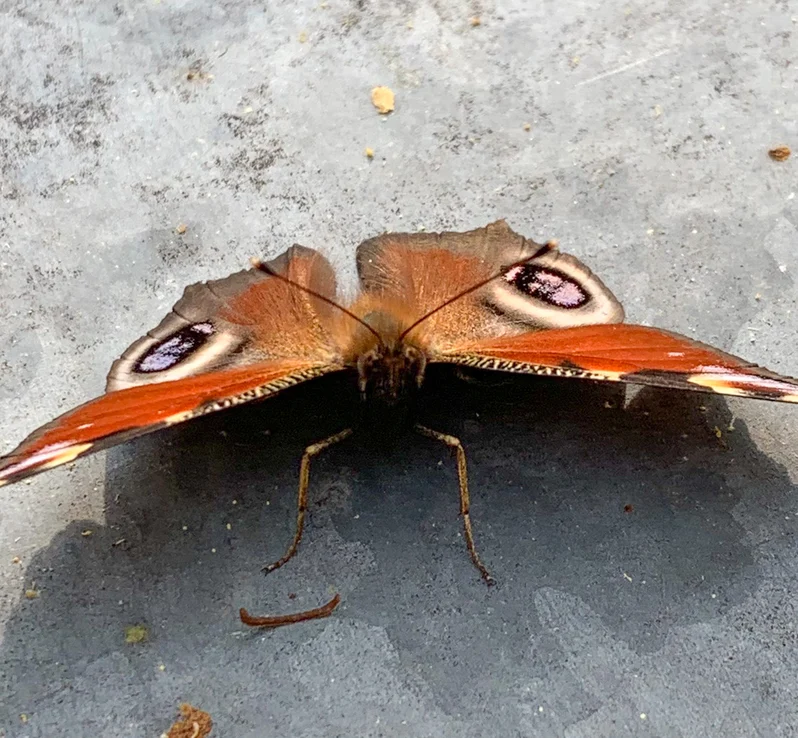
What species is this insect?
Aglais io
